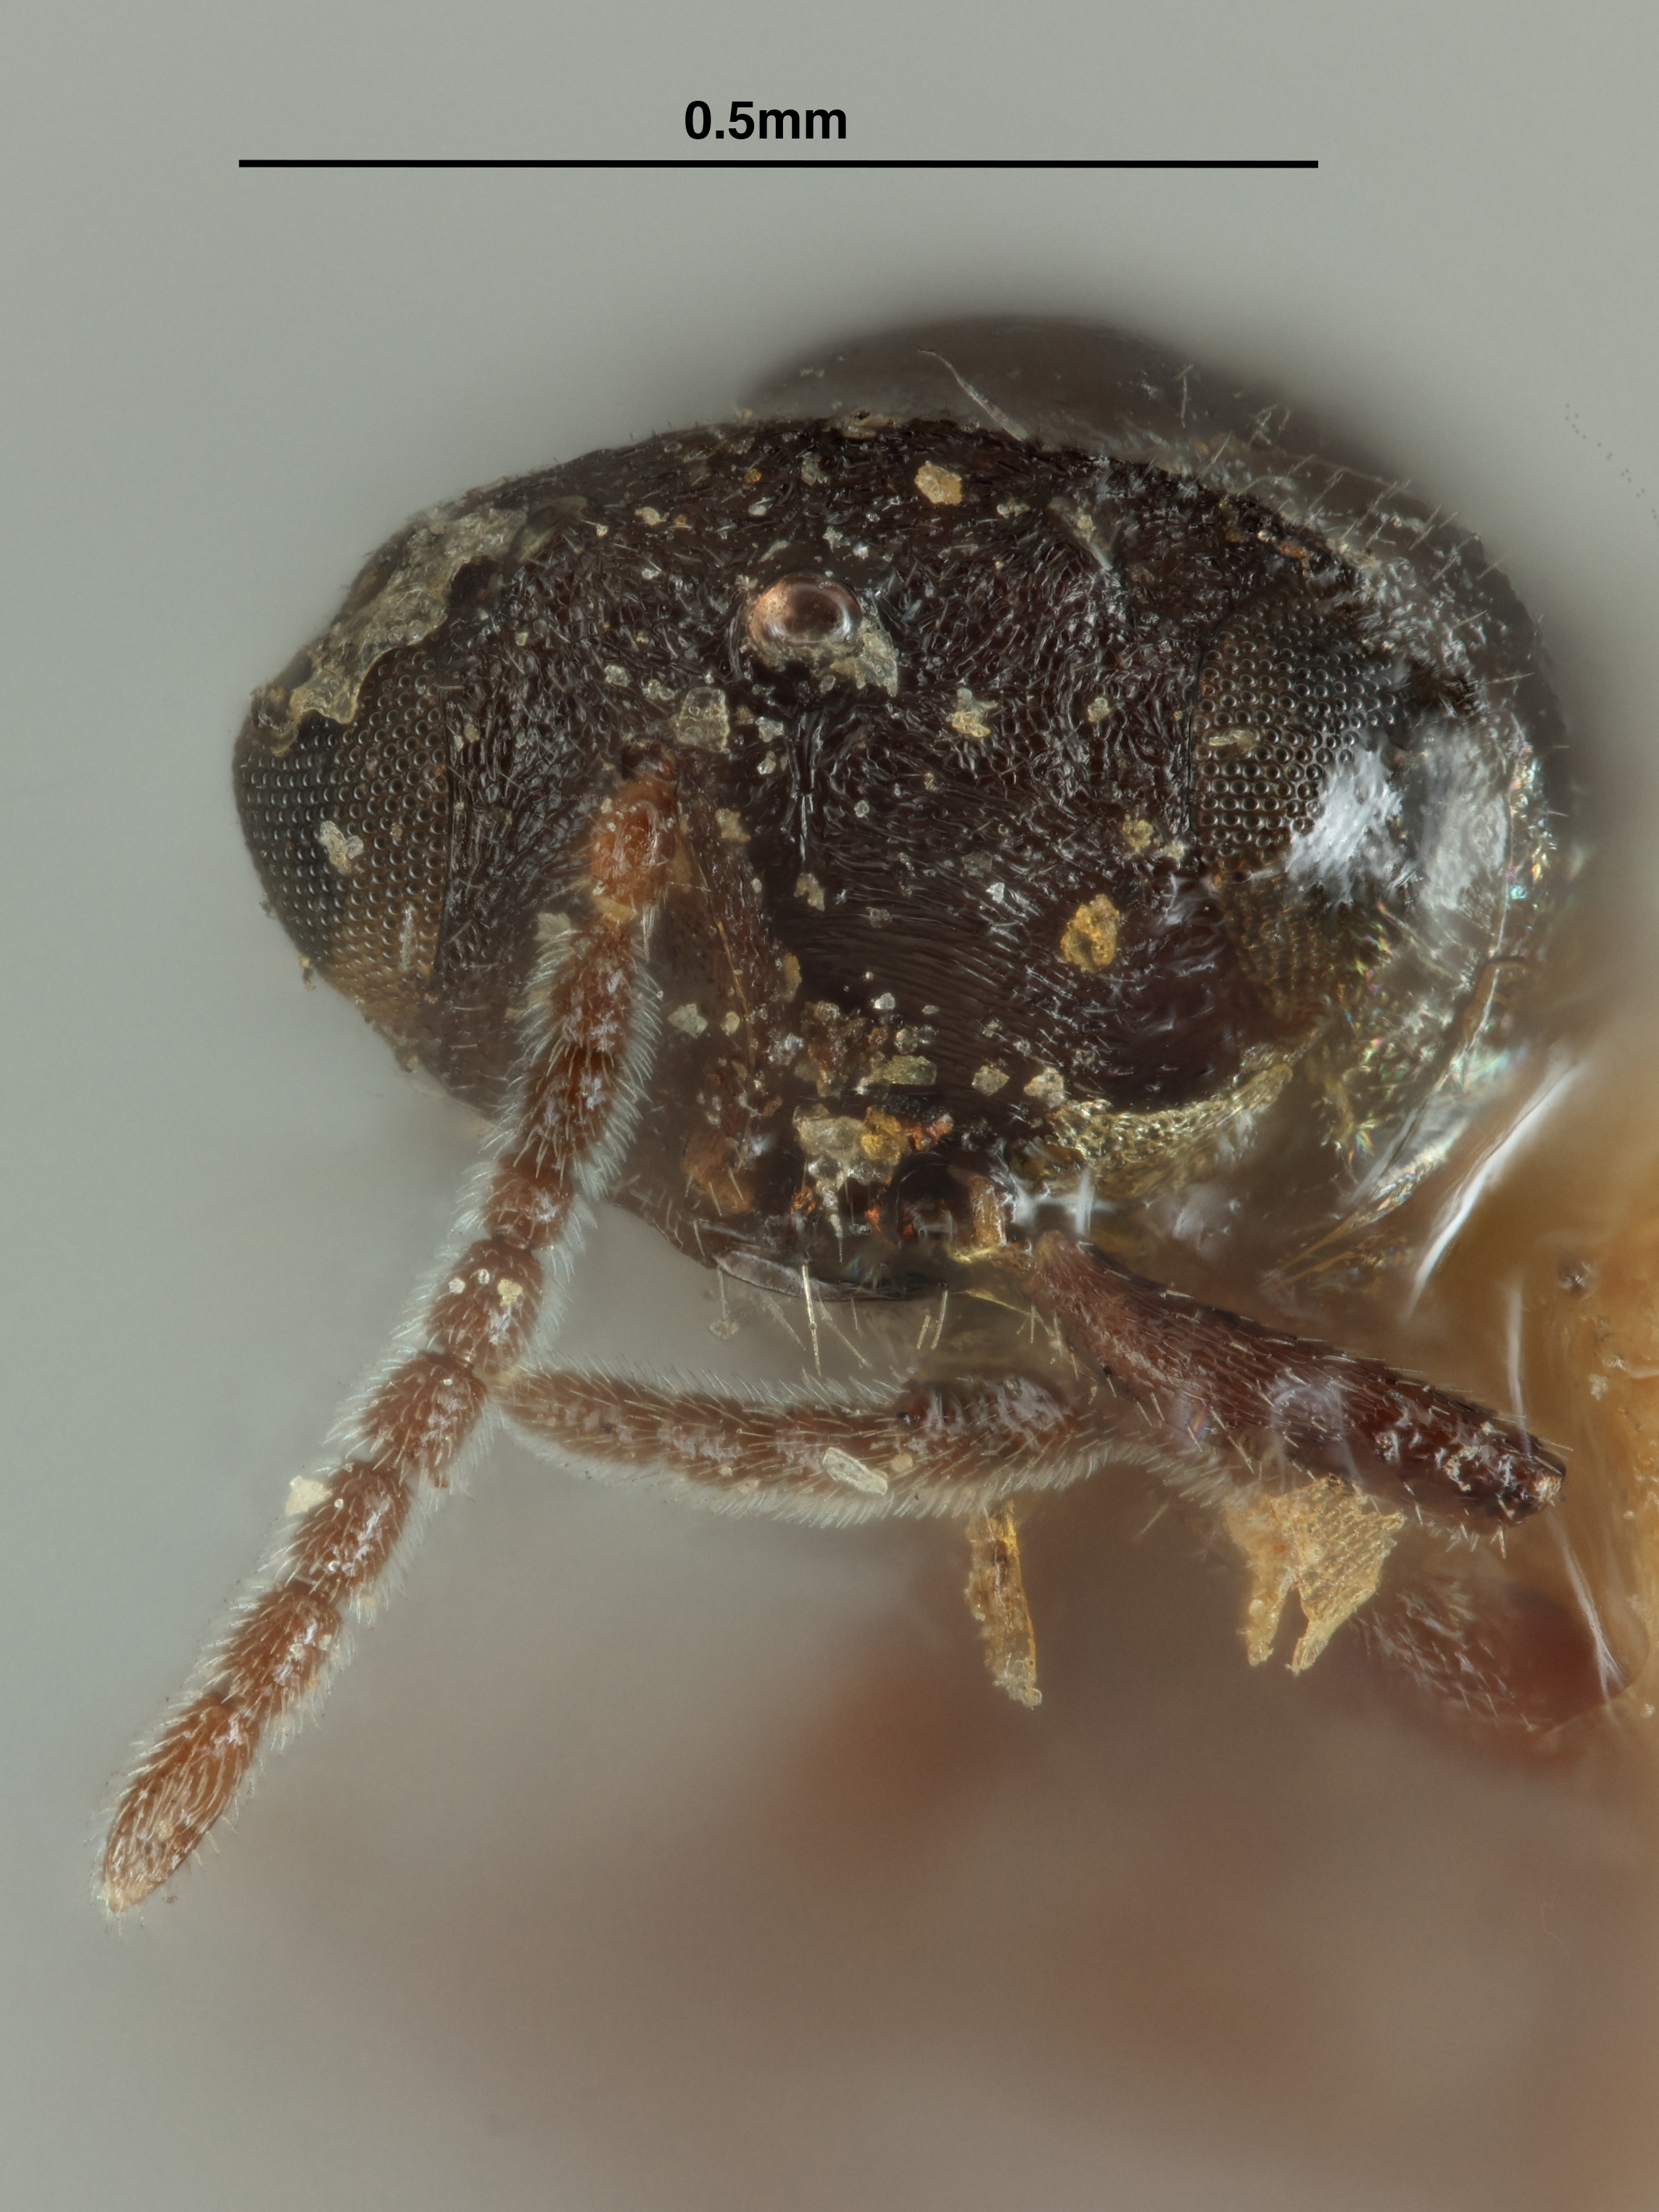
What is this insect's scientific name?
Acerota caryae
